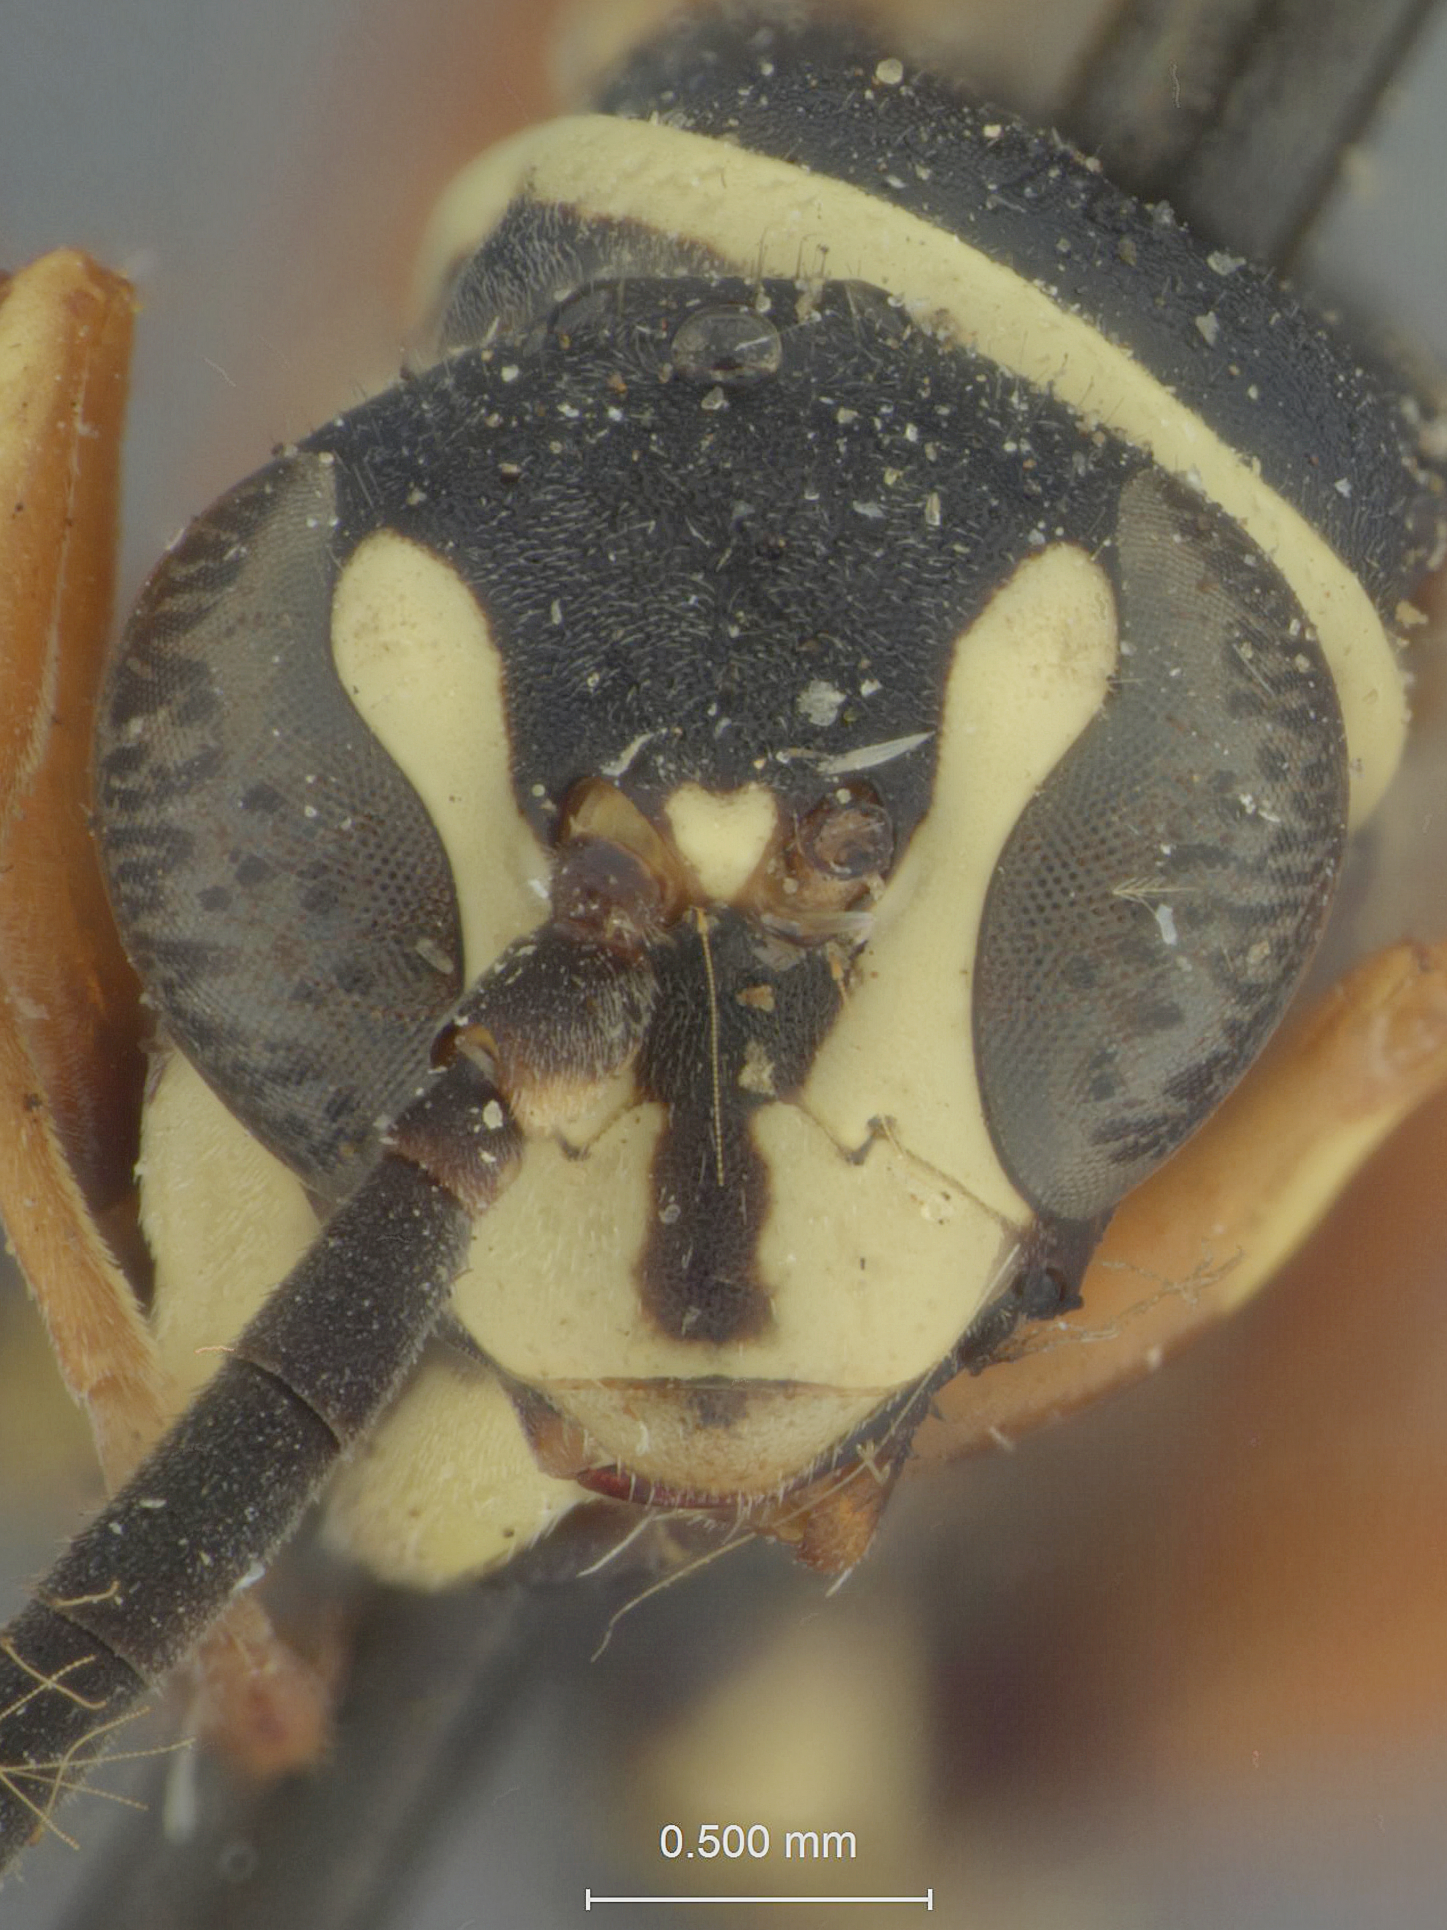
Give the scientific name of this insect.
Ceropales maculata
